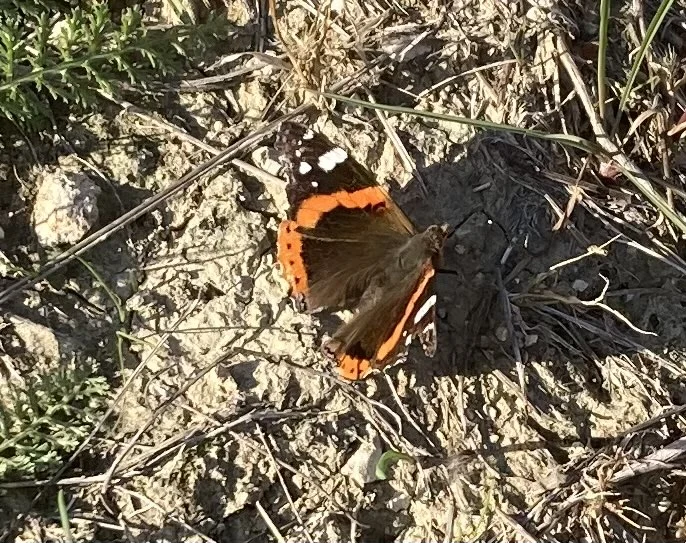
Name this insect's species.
Vanessa atalanta
